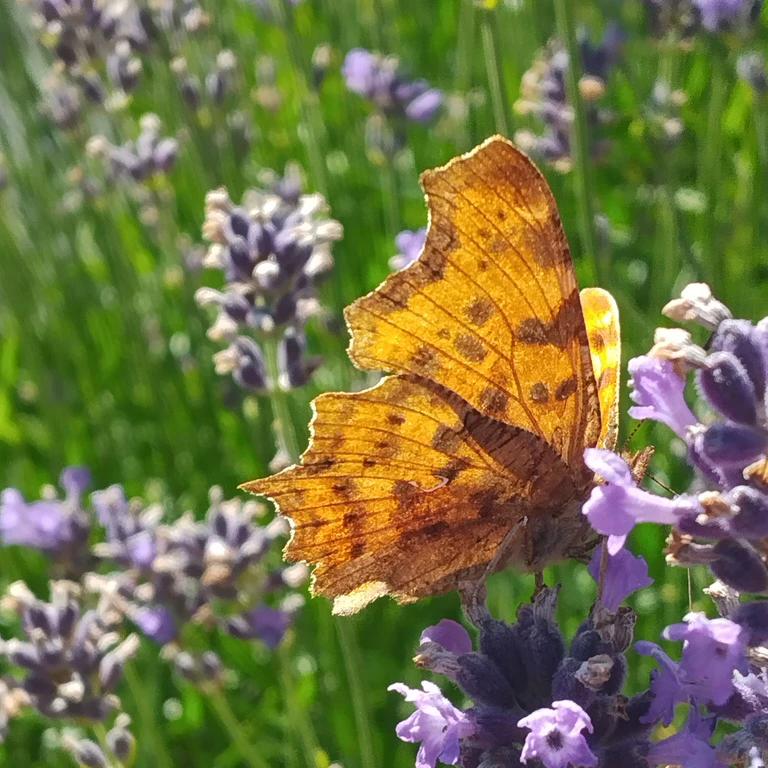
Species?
Polygonia c-album
